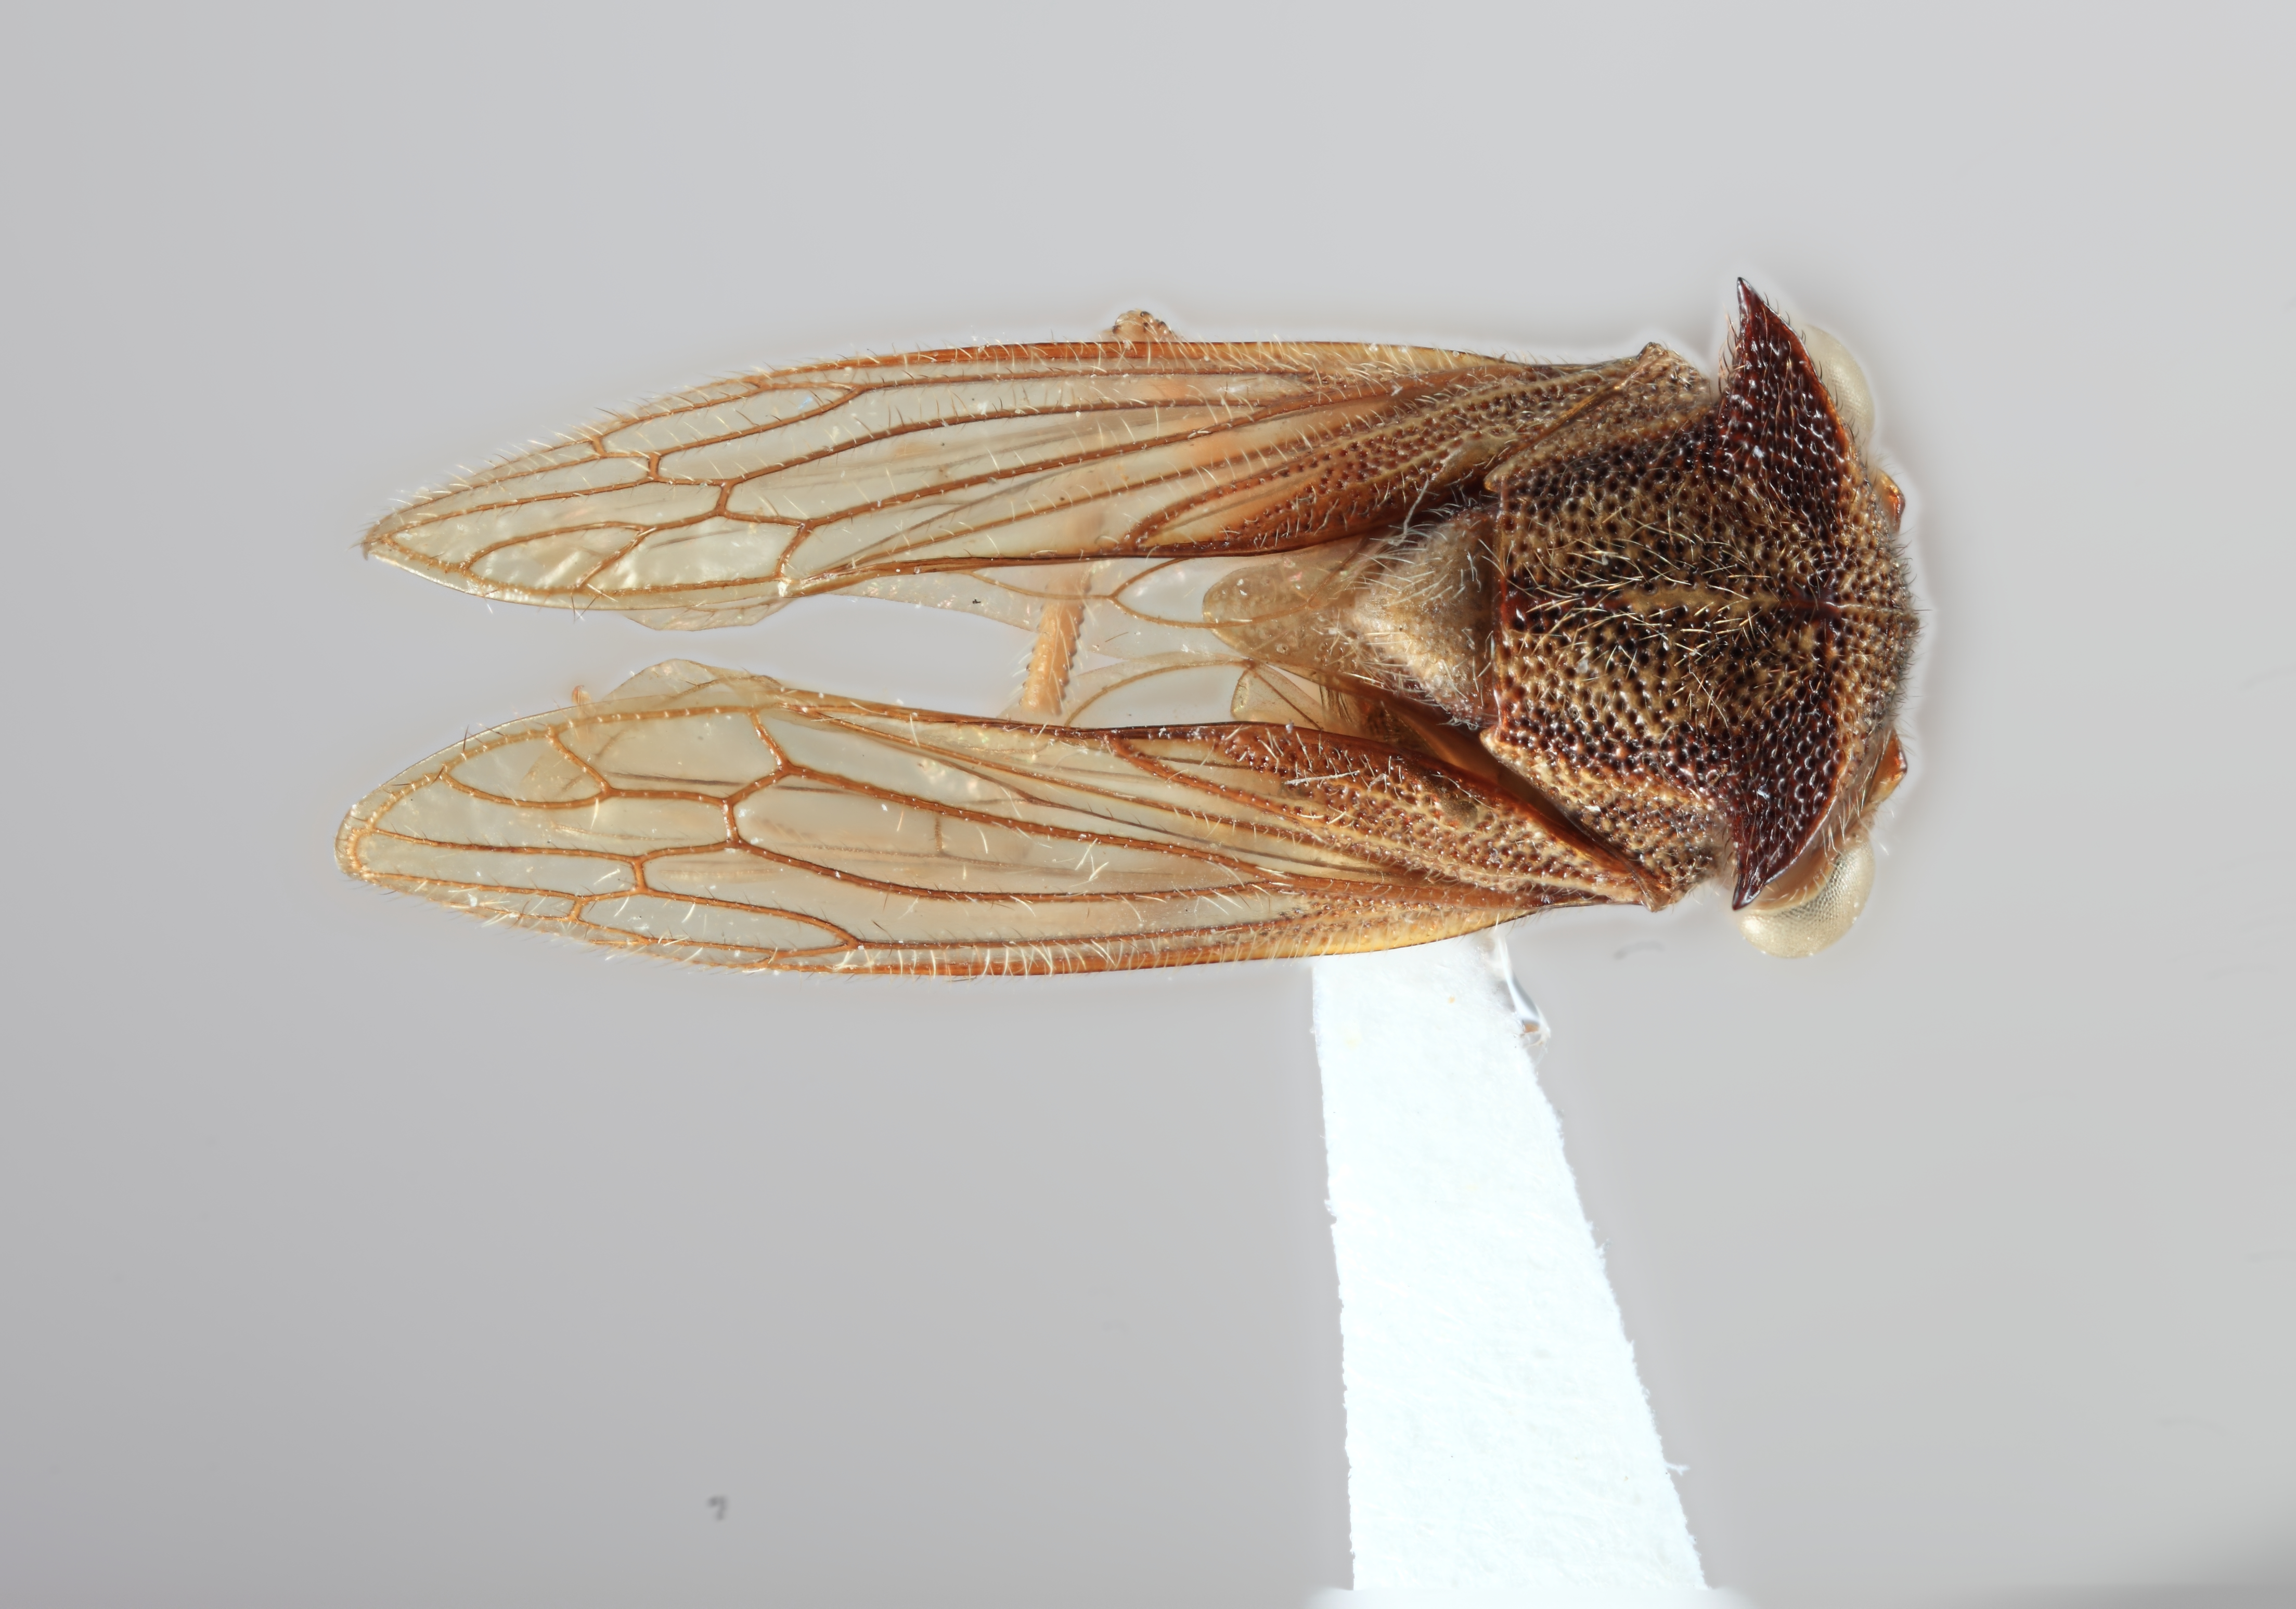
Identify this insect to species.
Tolania trilobata
